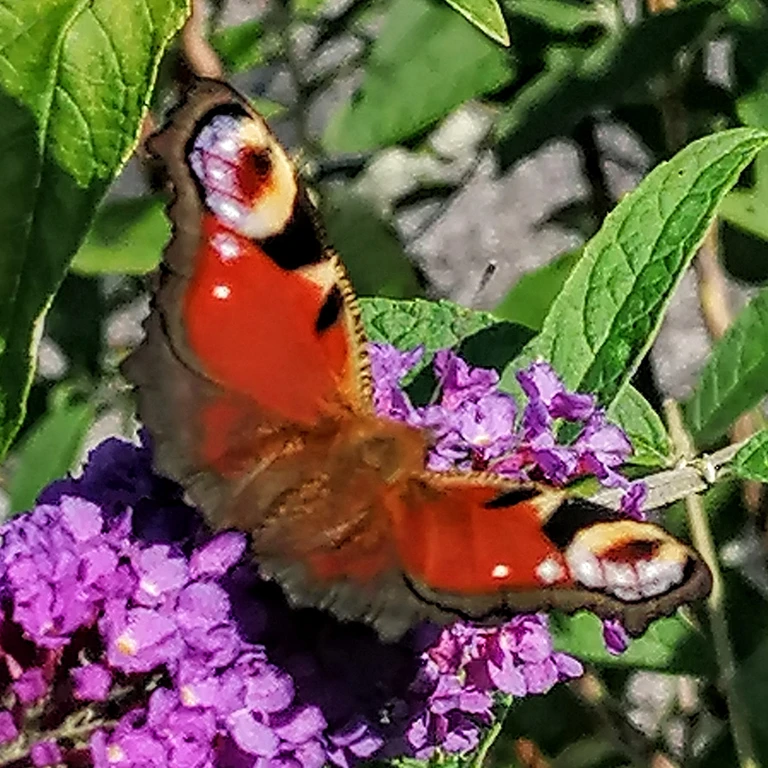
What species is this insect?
Aglais io
